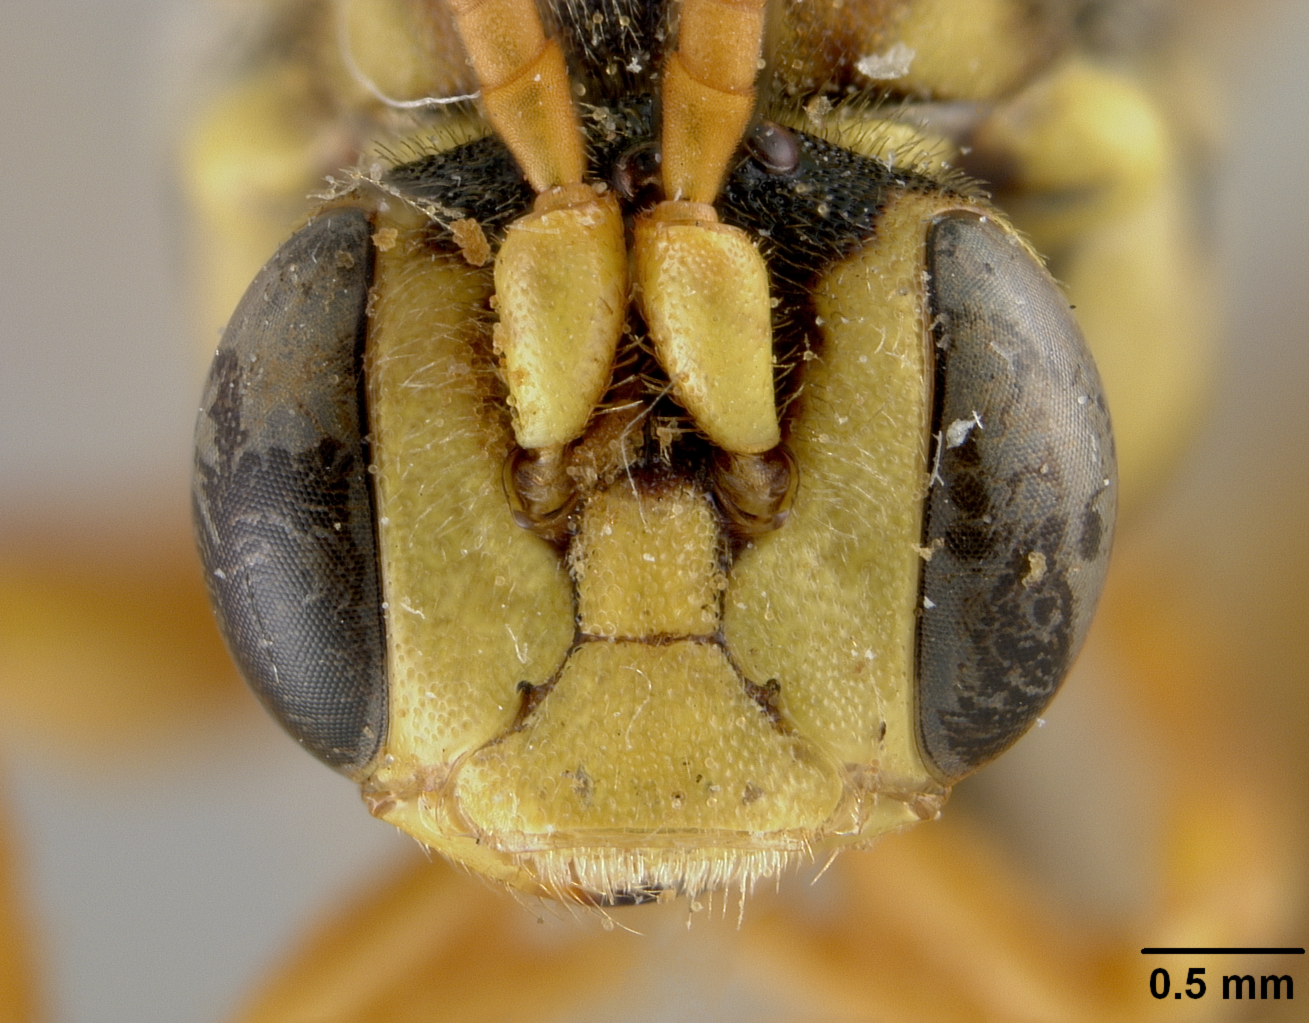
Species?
Nomada utahensis
